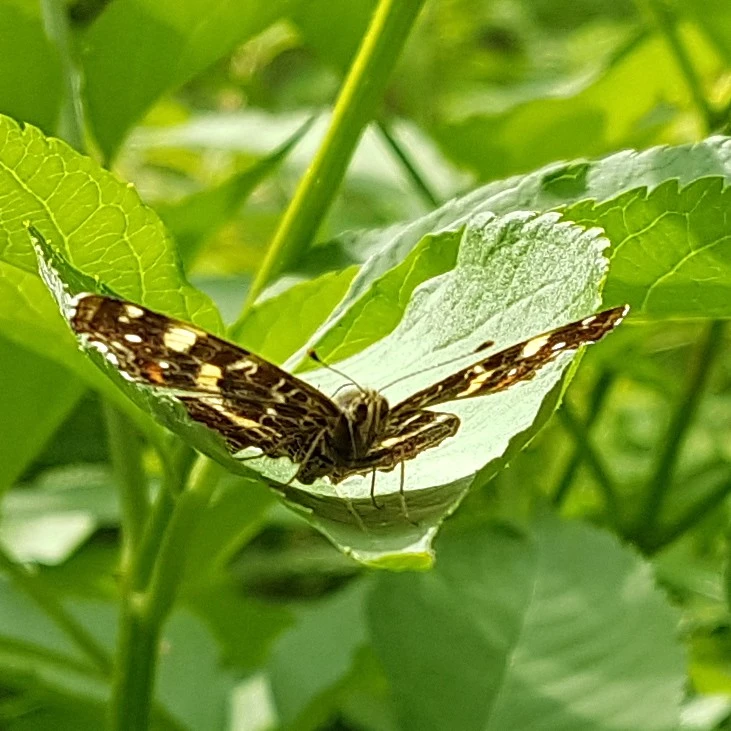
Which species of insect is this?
Araschnia levana
